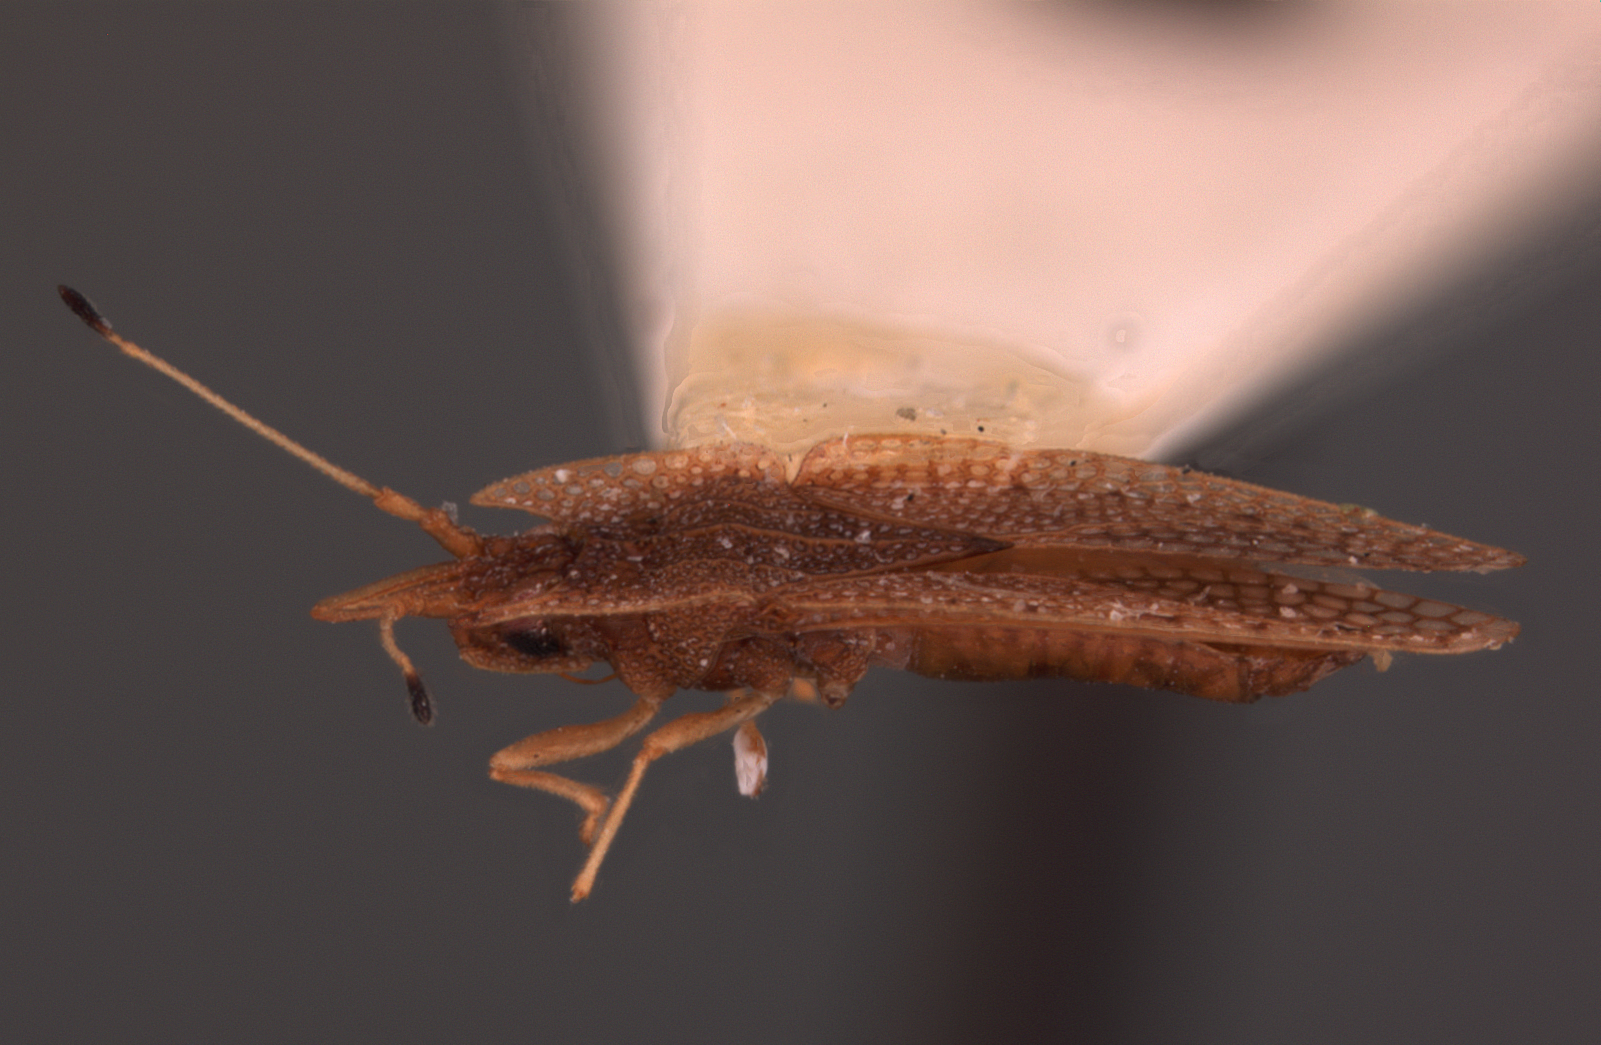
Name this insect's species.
Palauella gresitti
